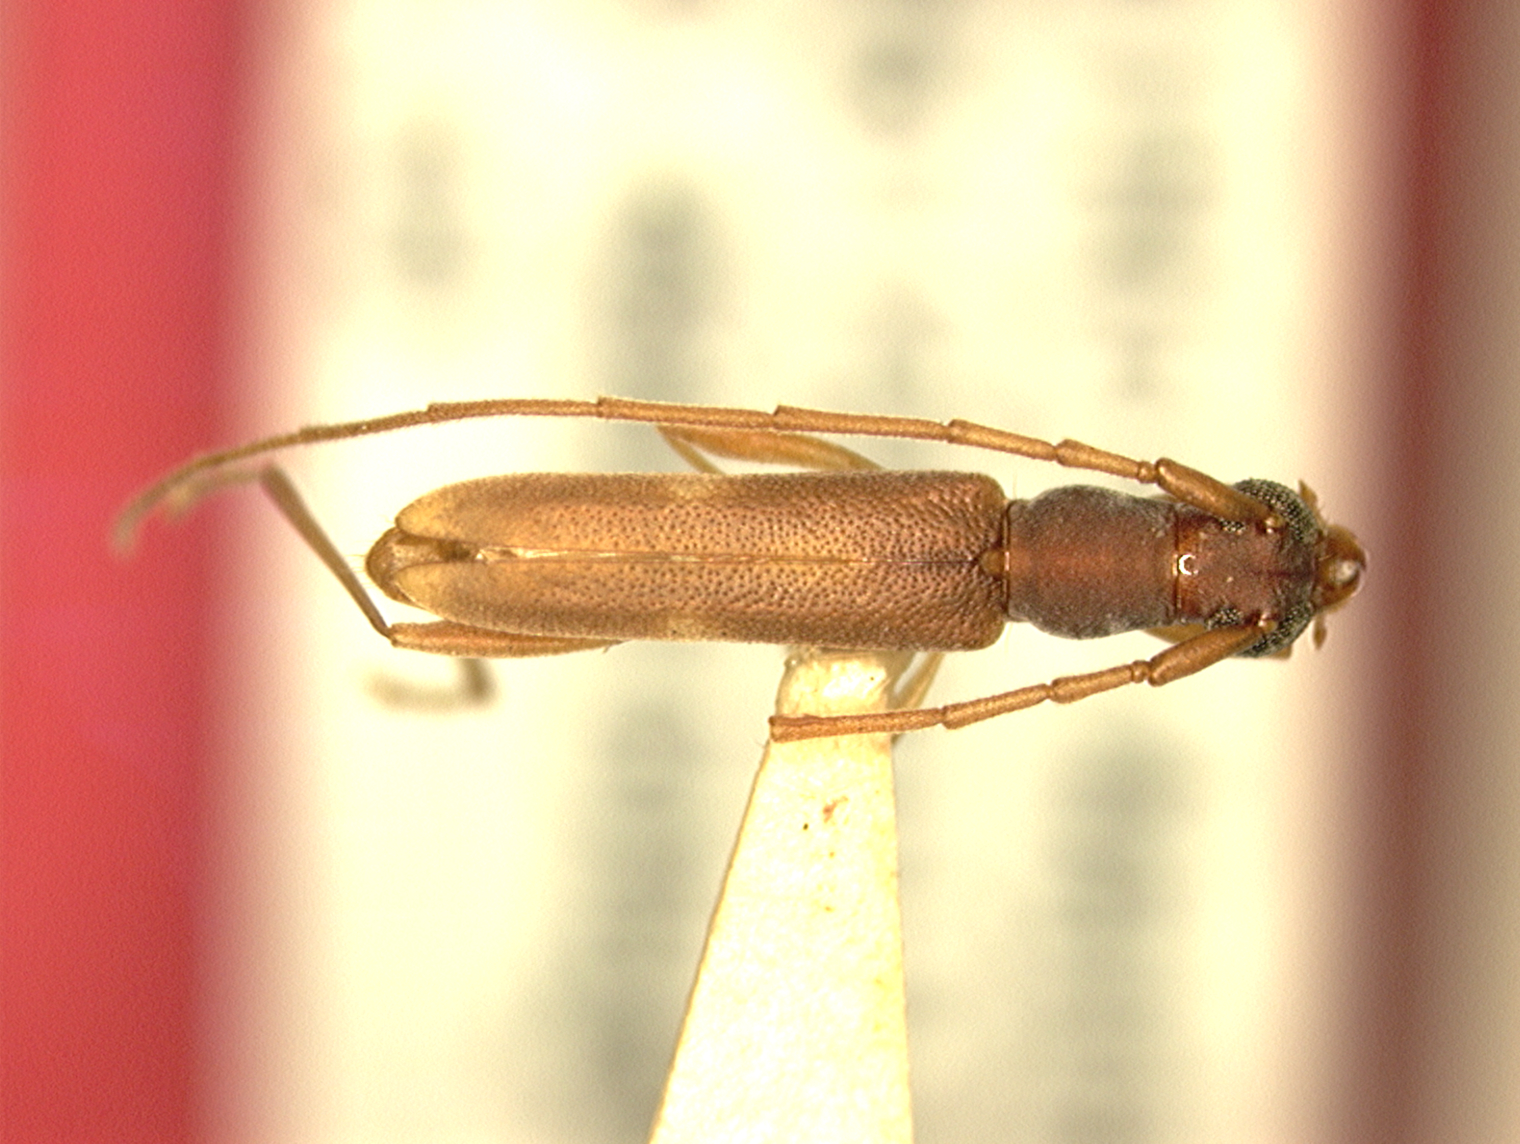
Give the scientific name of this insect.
Merostenus charynae (also Caribbomerus charynae)
